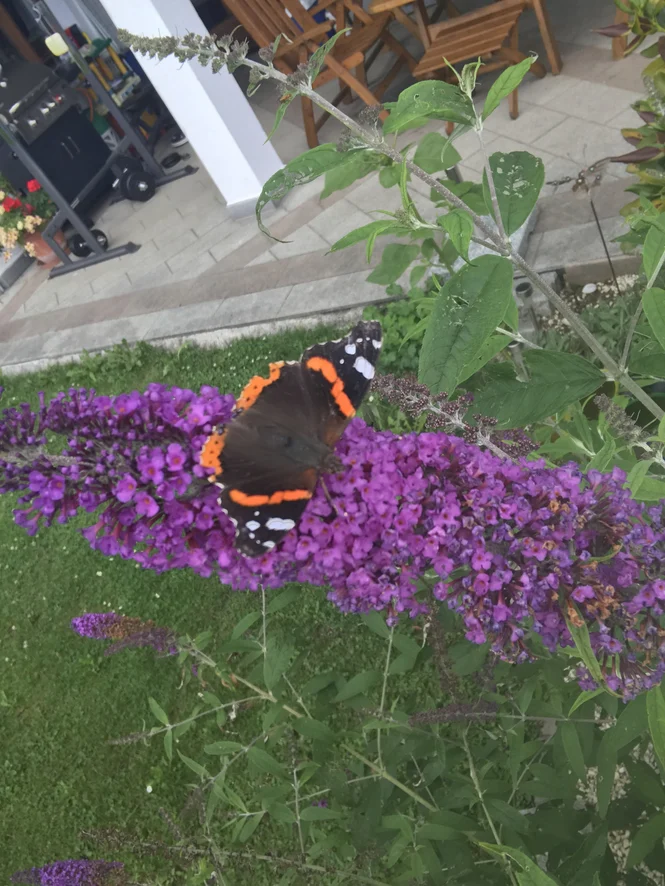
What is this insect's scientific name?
Vanessa atalanta
